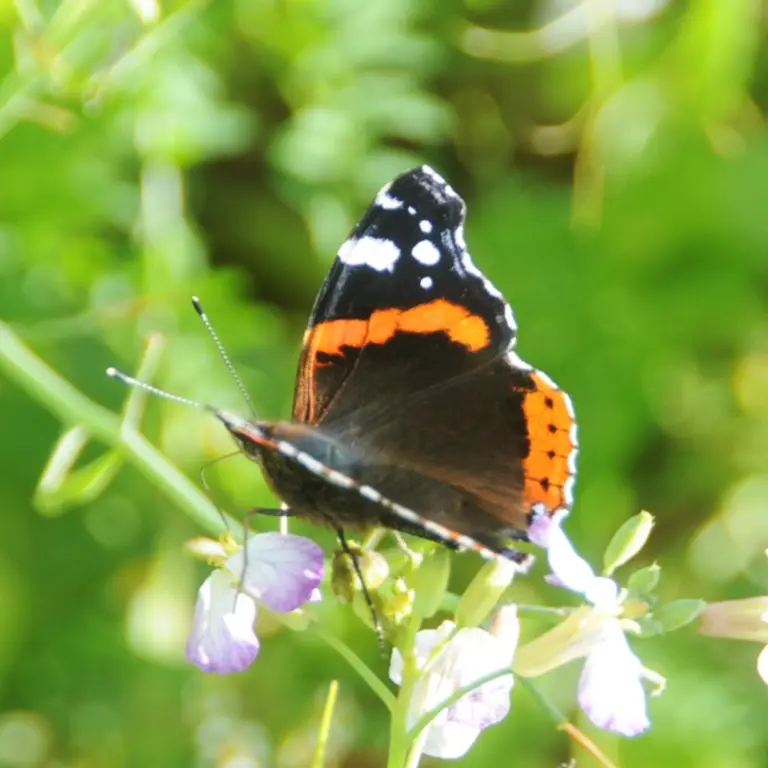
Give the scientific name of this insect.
Vanessa atalanta
